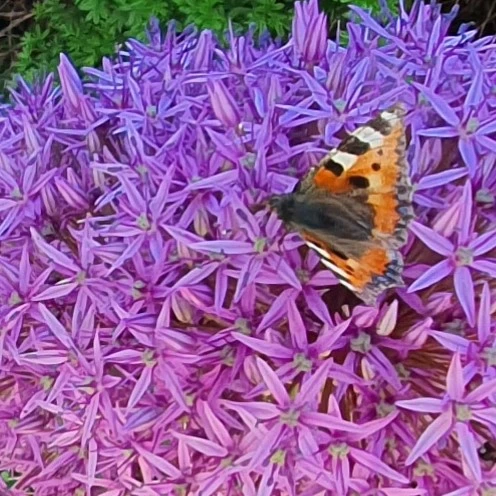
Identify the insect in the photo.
Aglais urticae
